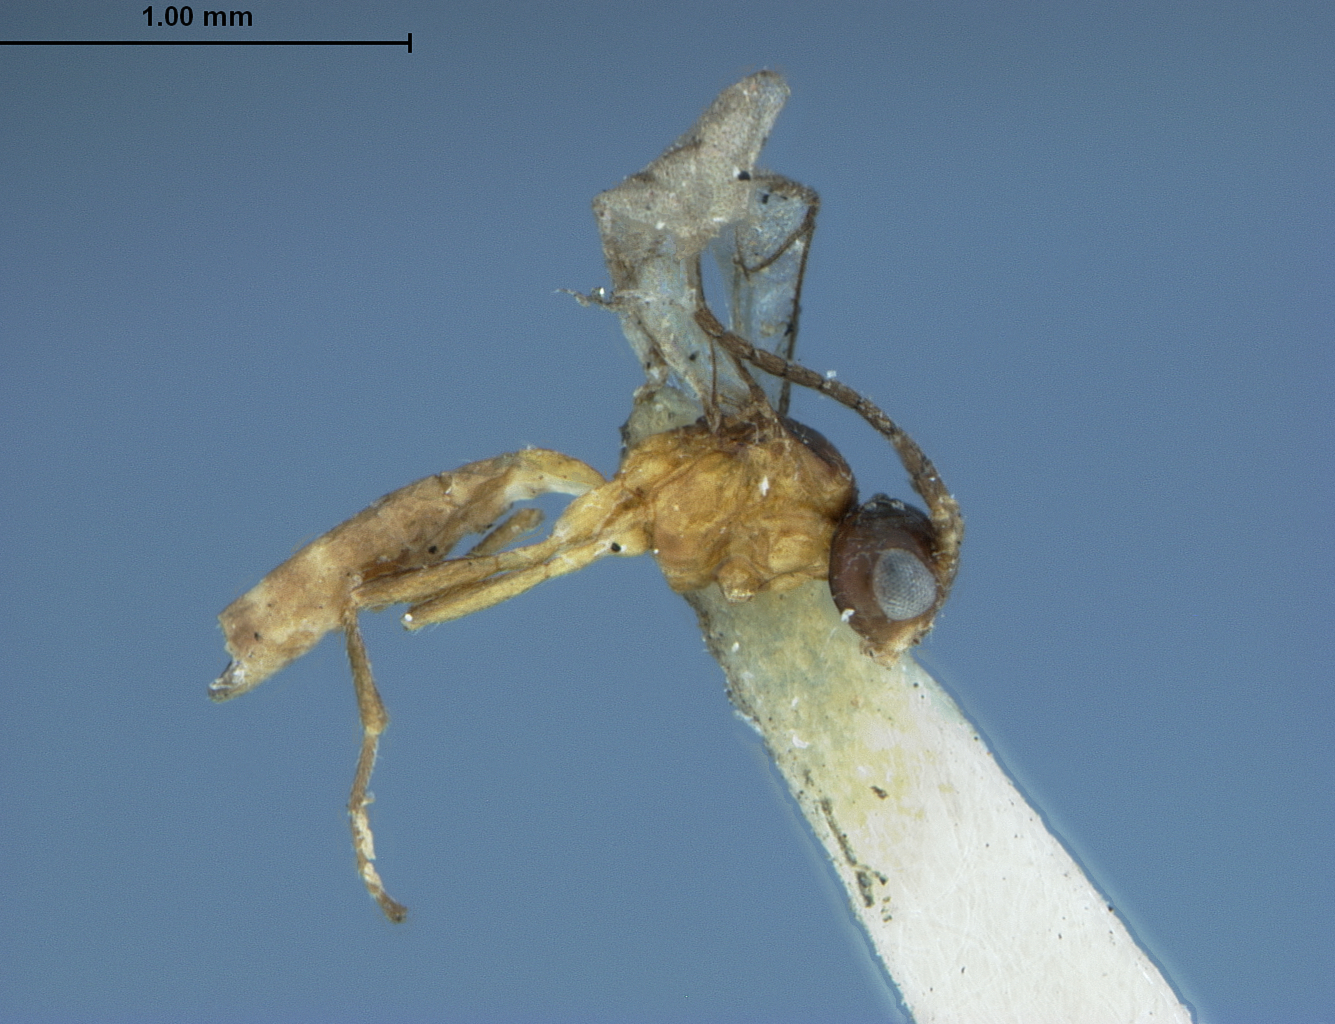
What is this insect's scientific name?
Aphidius pallidus
